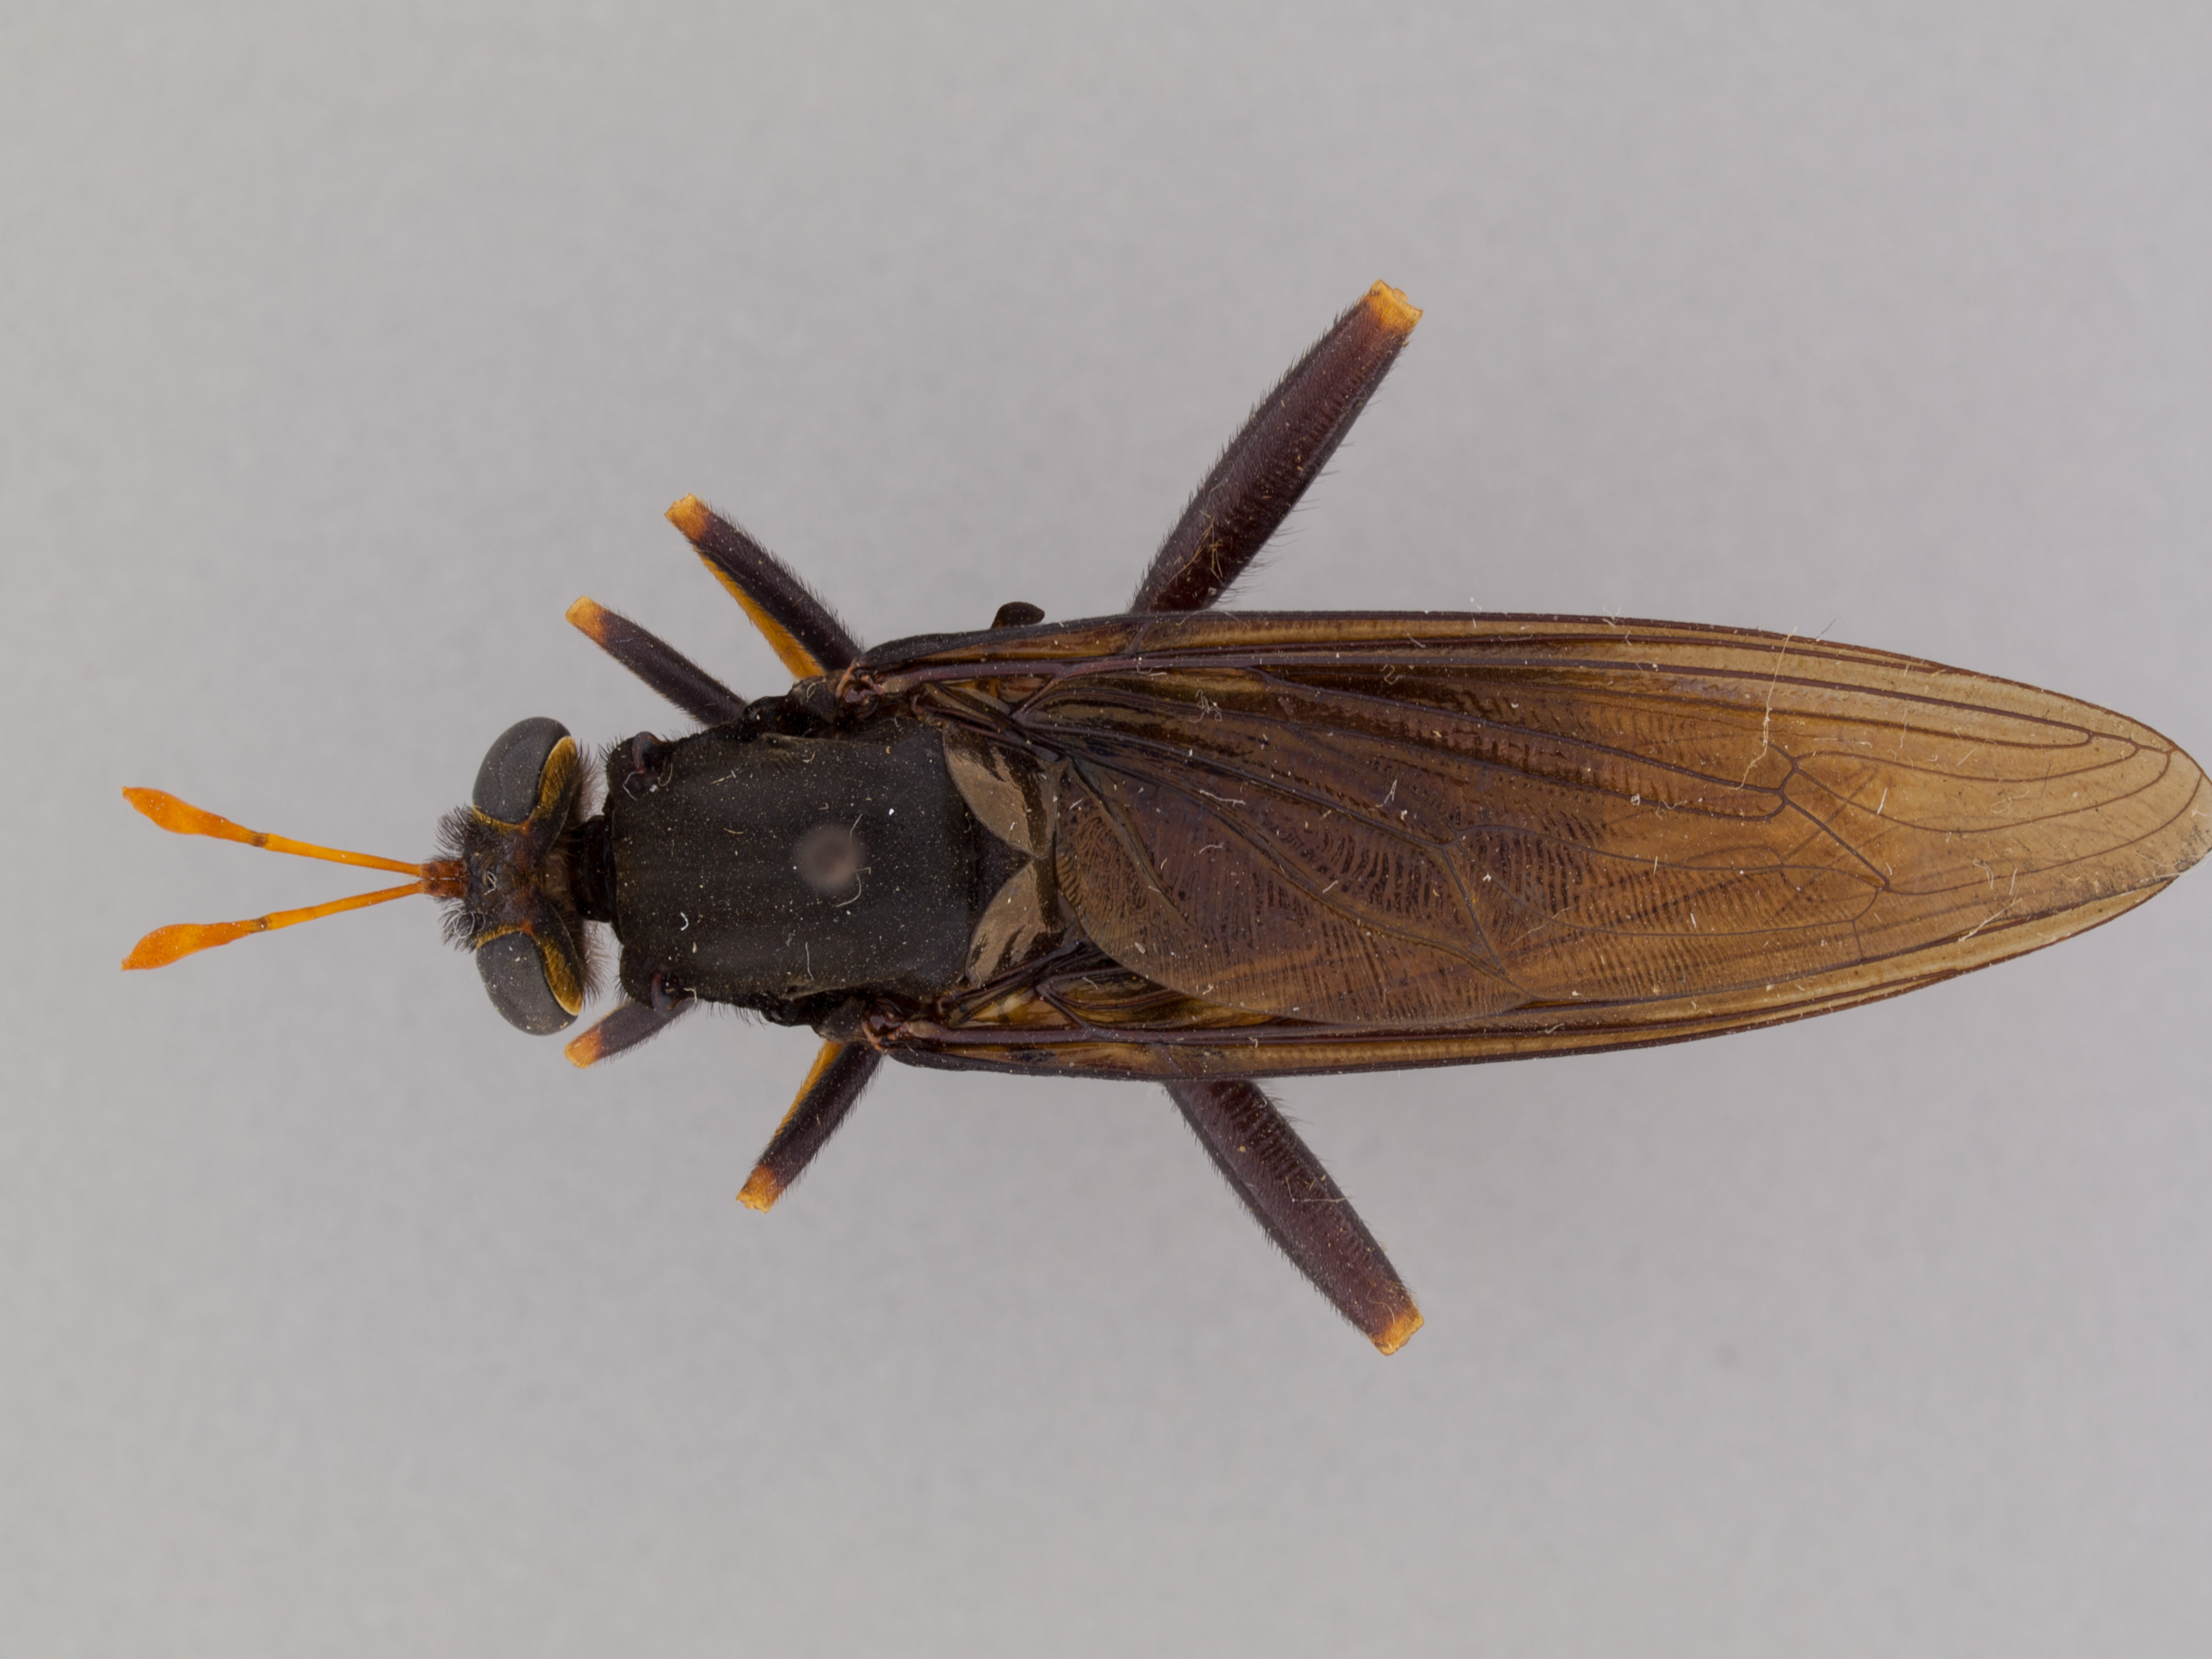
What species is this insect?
Mydas tibialis
